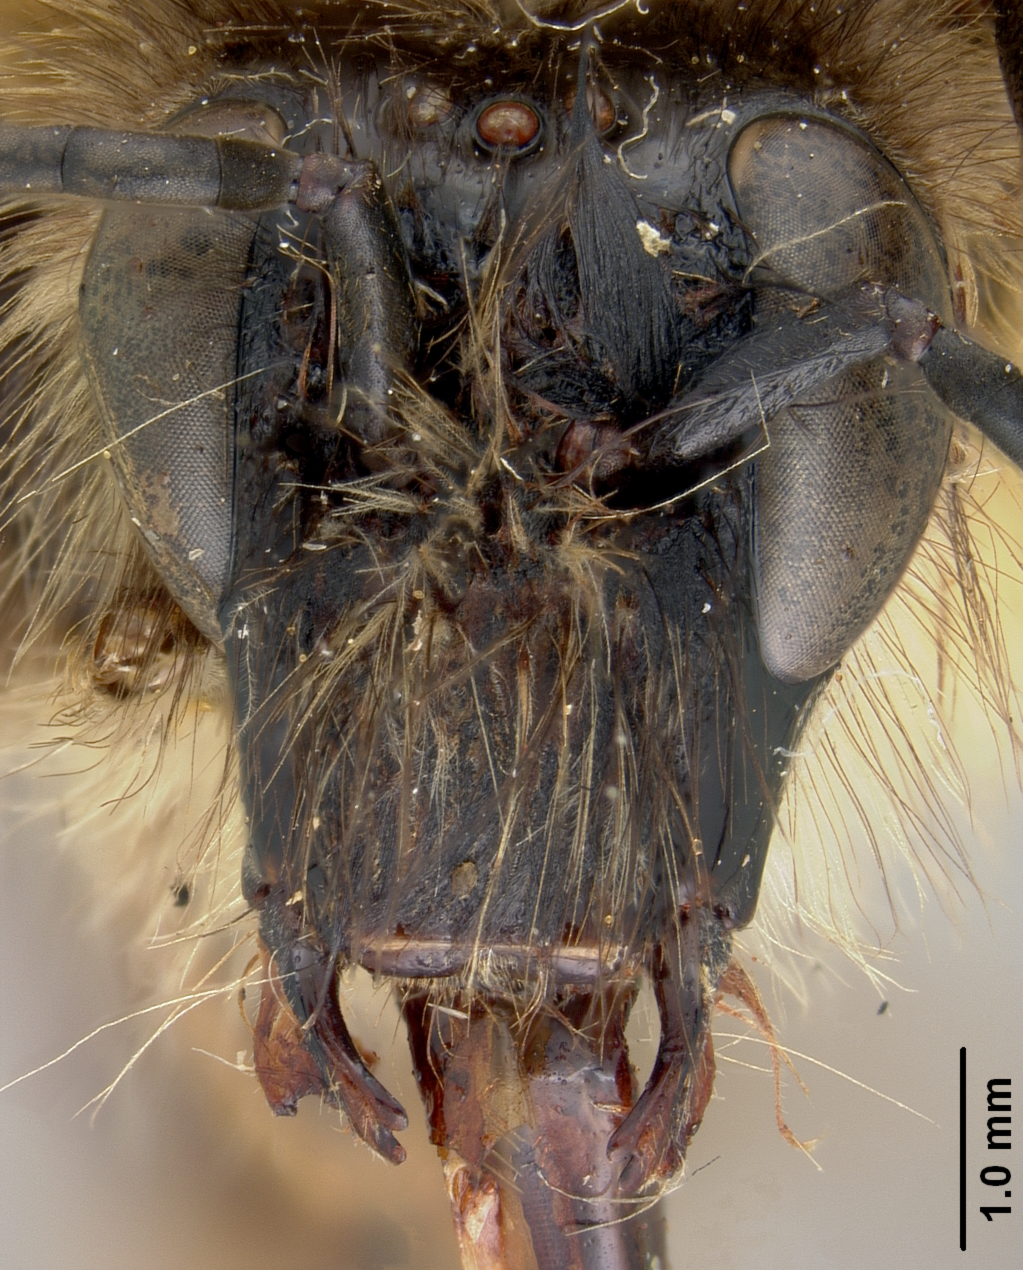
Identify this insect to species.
Bremus metcalfi
